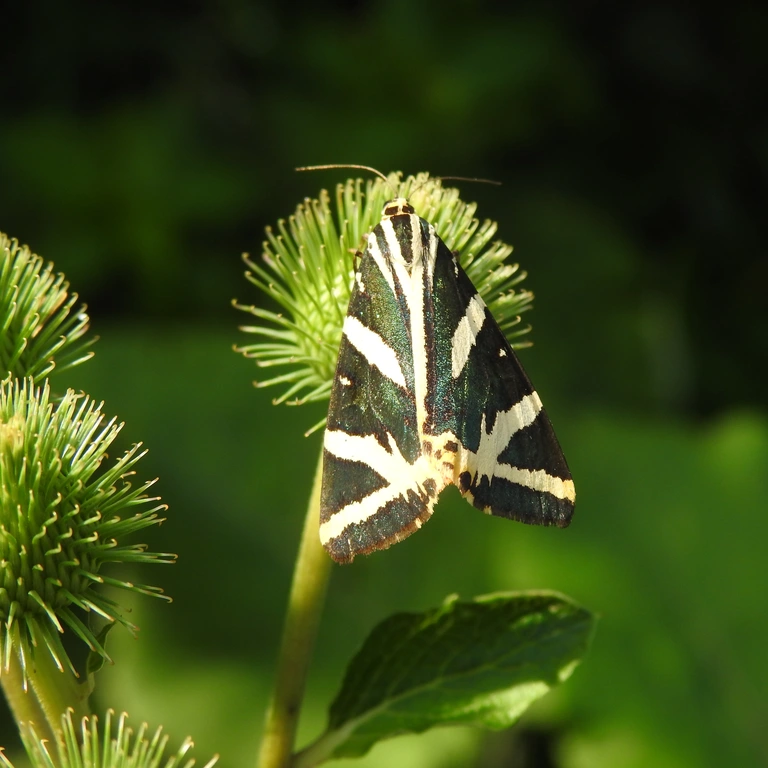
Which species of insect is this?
Euplagia quadripunctaria
